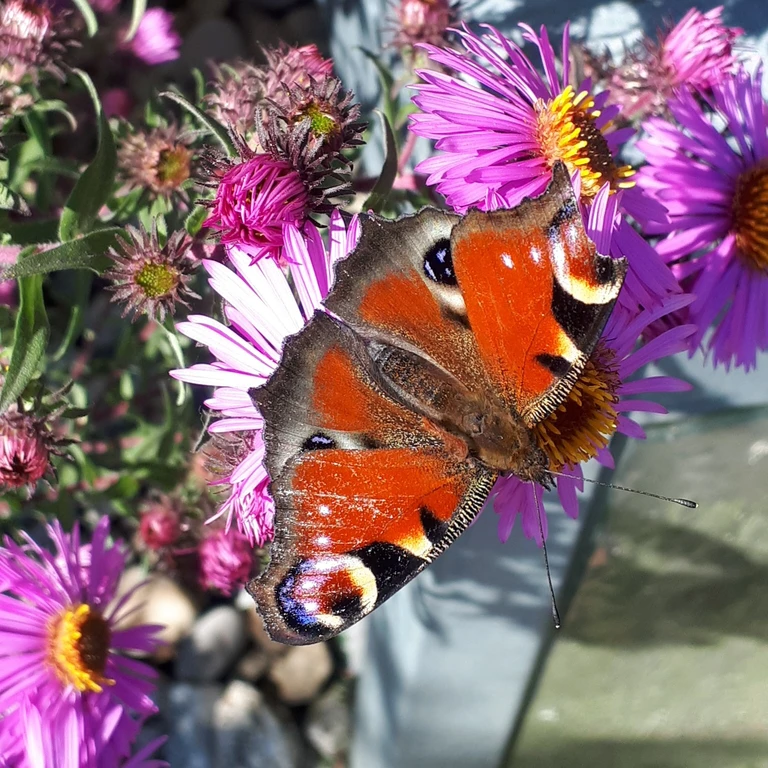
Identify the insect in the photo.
Aglais io
